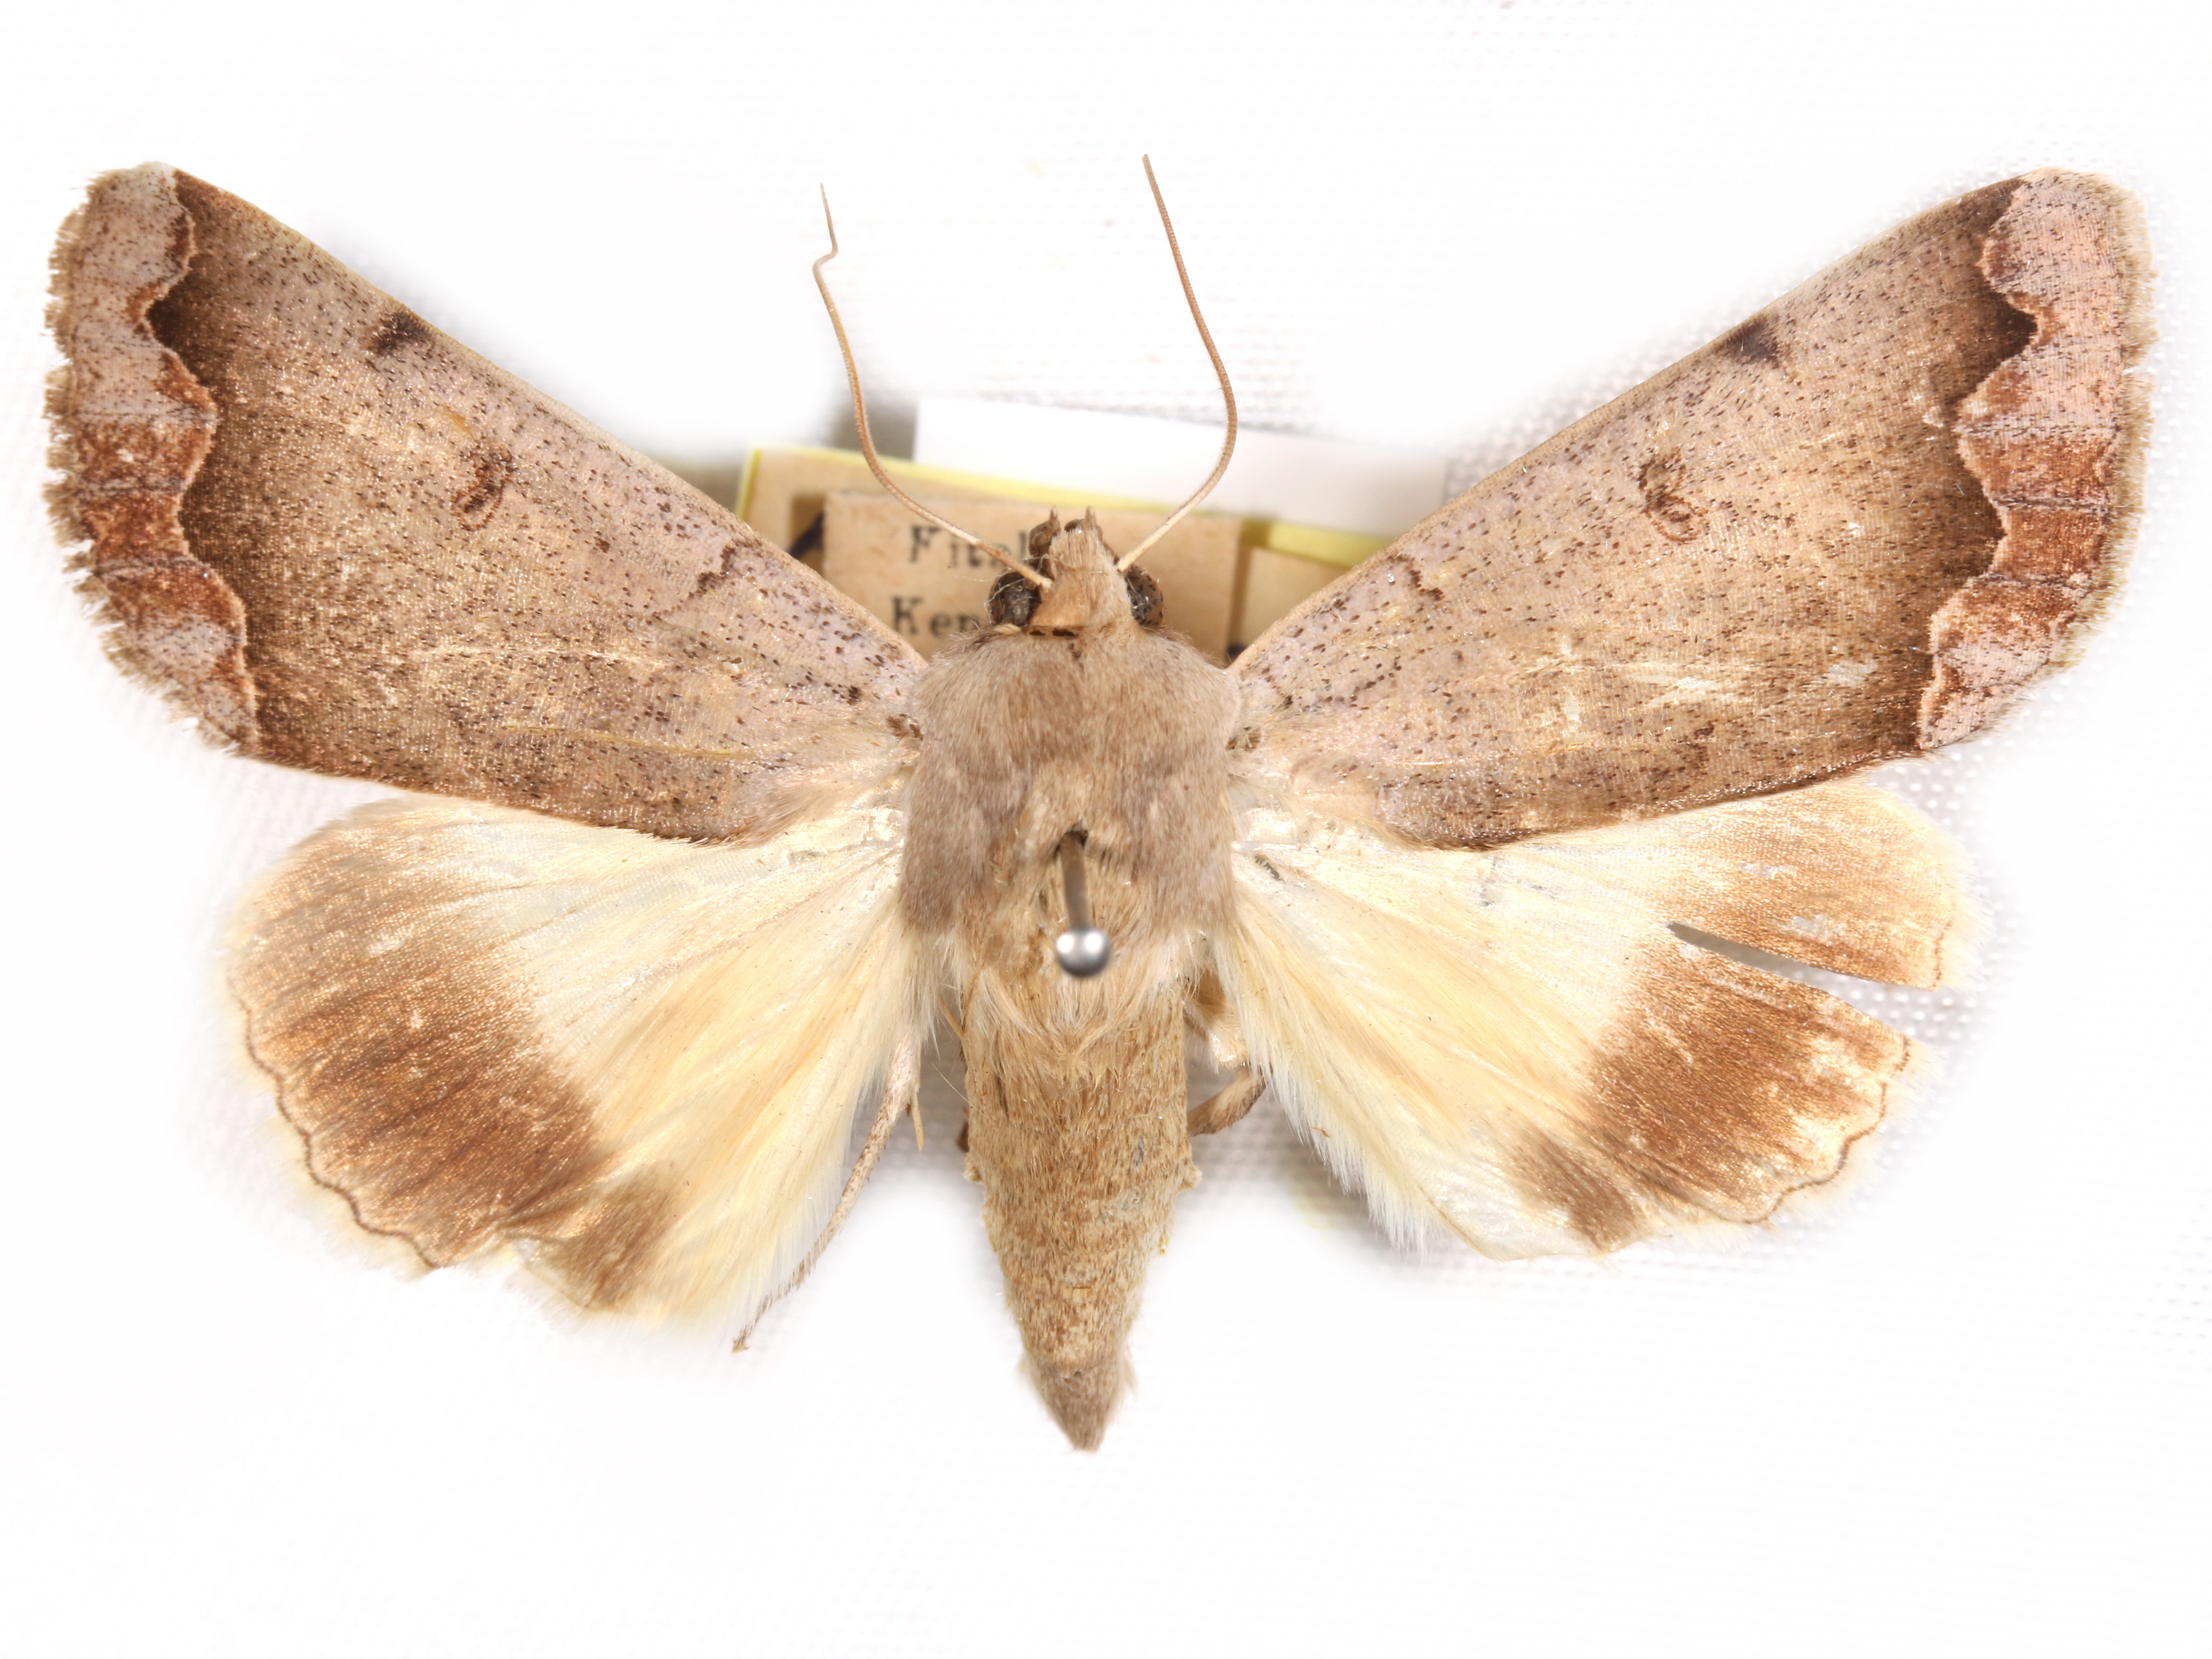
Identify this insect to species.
Anua dianaris
